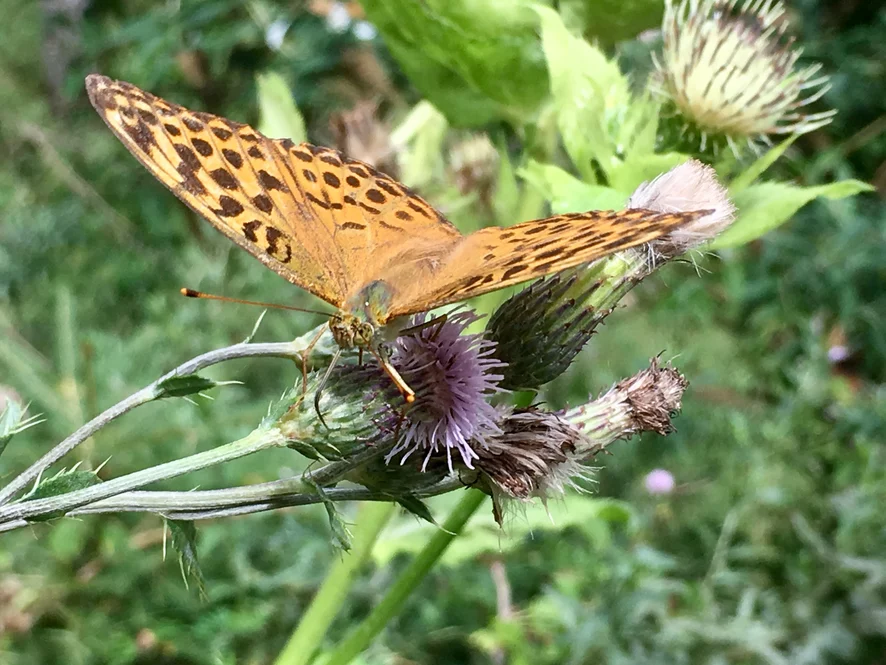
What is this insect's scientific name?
Argynnis paphia
